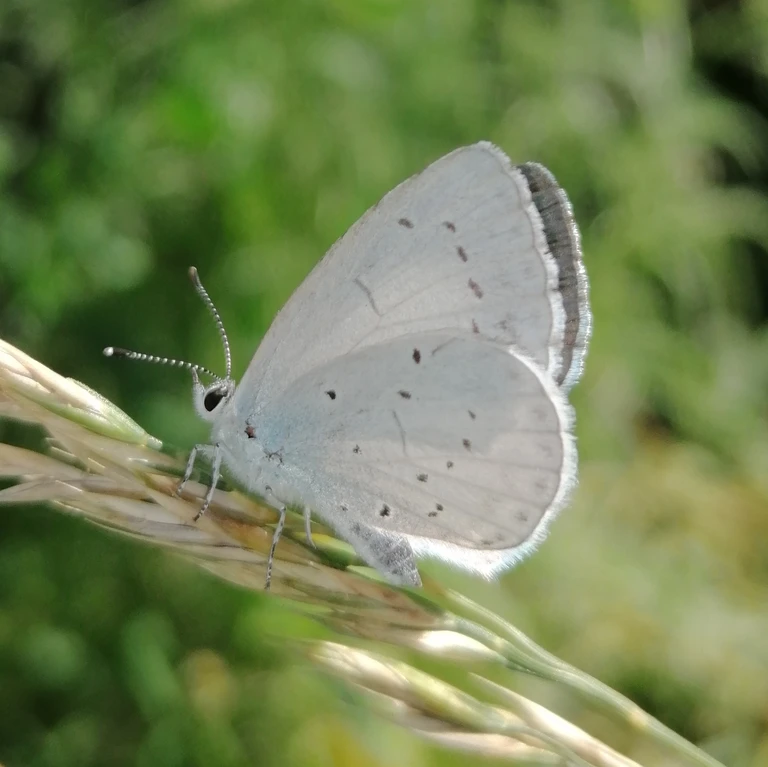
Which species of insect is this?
Celastrina argiolus
